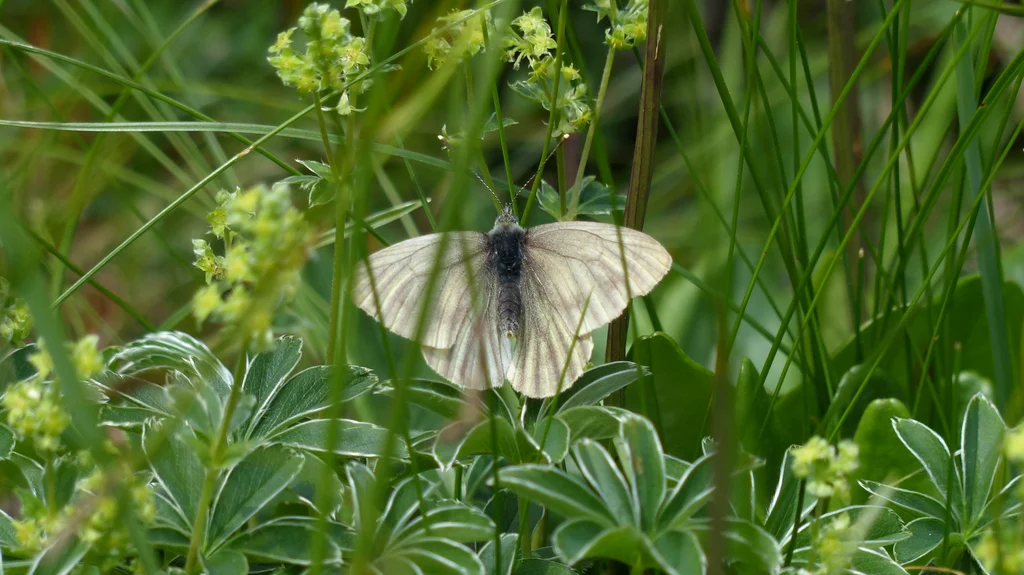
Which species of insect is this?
Pieris bryoniae
